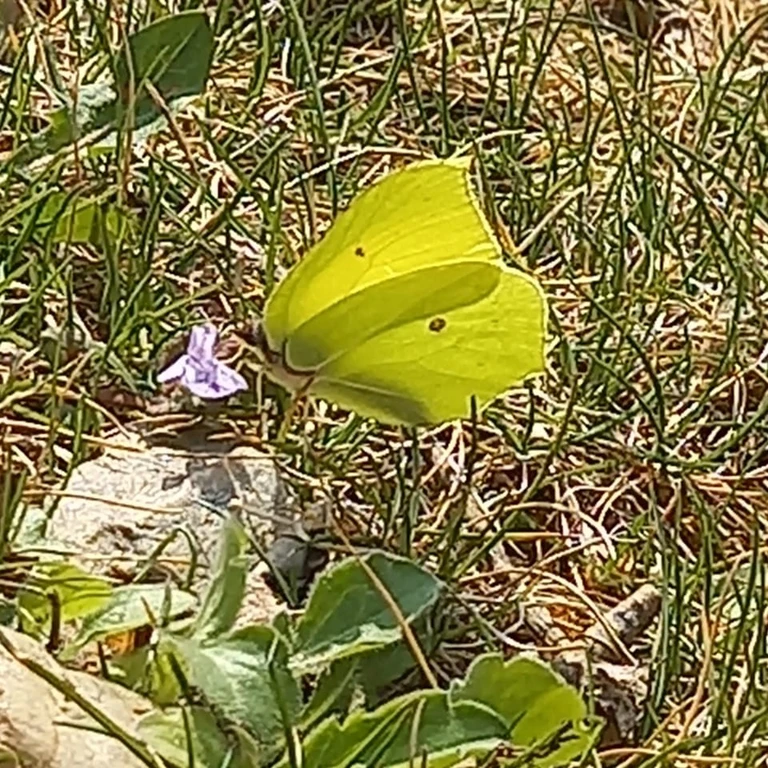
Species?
Gonepteryx rhamni
